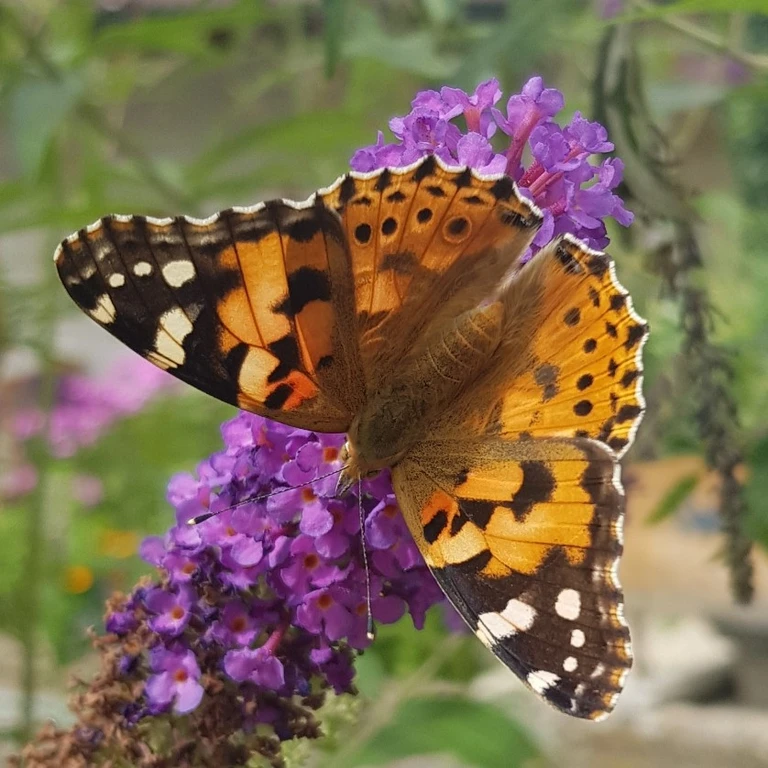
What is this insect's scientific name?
Vanessa cardui
